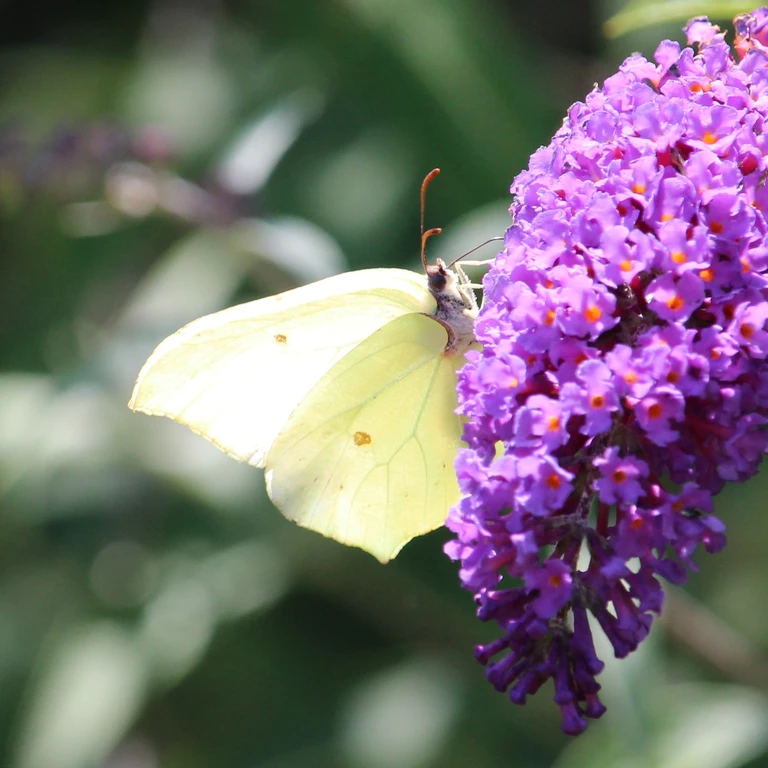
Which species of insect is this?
Gonepteryx rhamni
